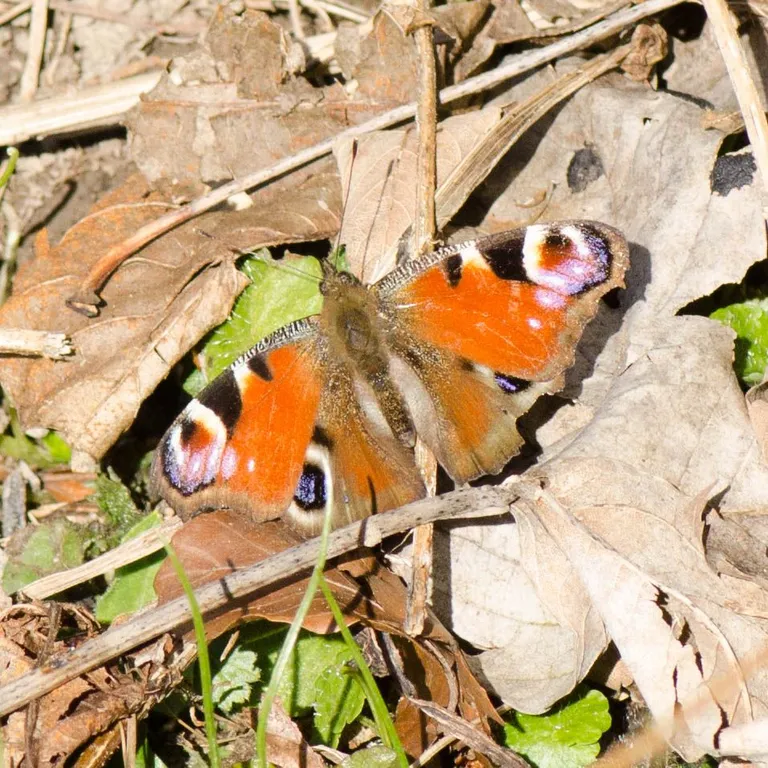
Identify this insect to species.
Aglais io
